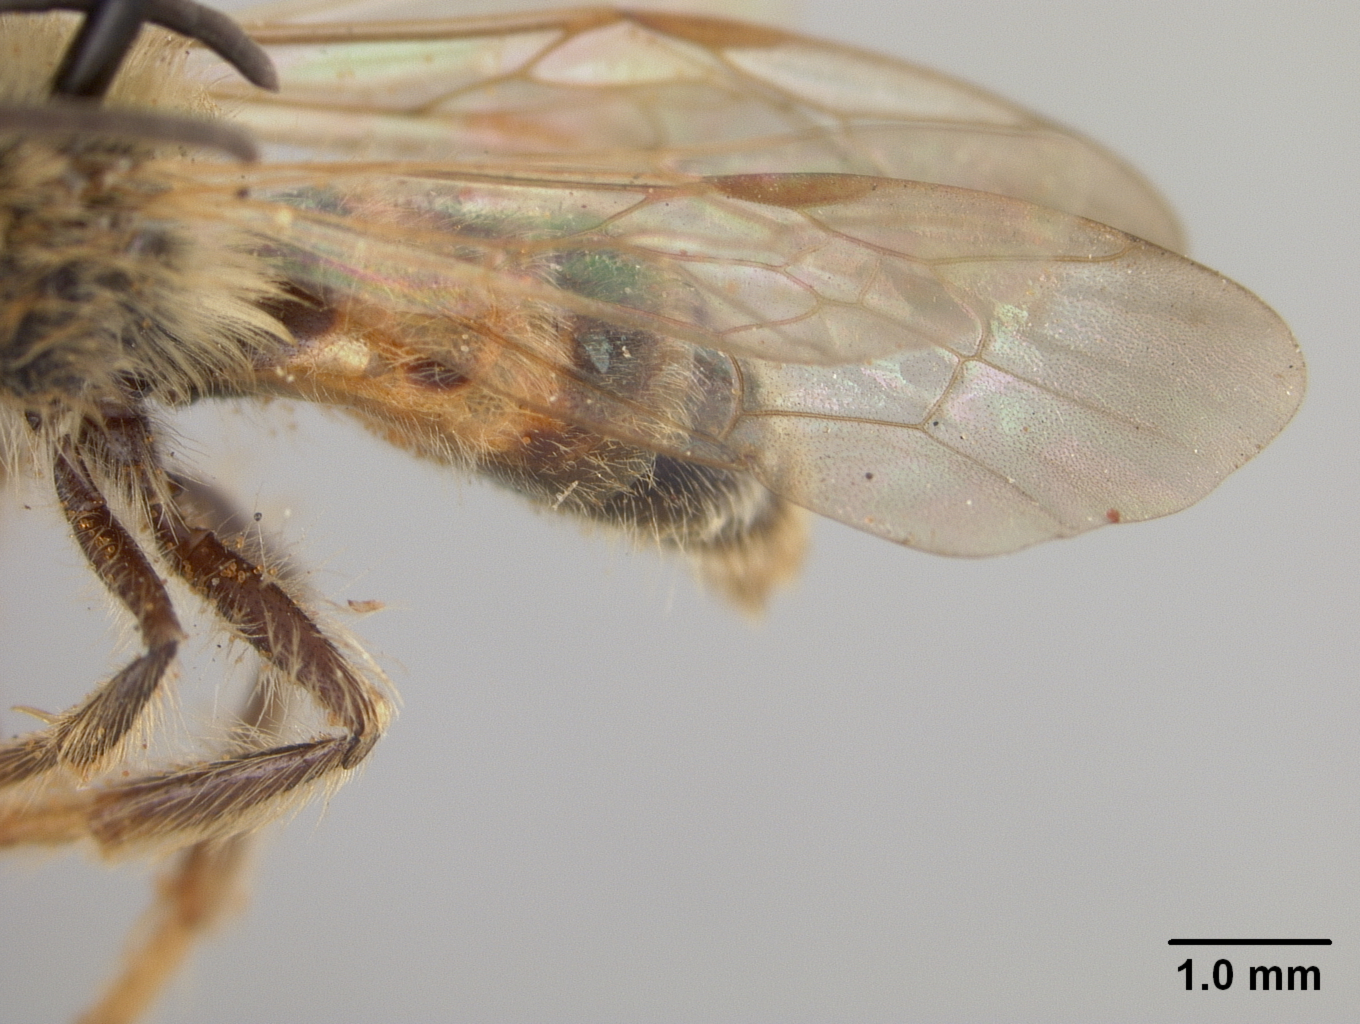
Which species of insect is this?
Andrena quettensis
